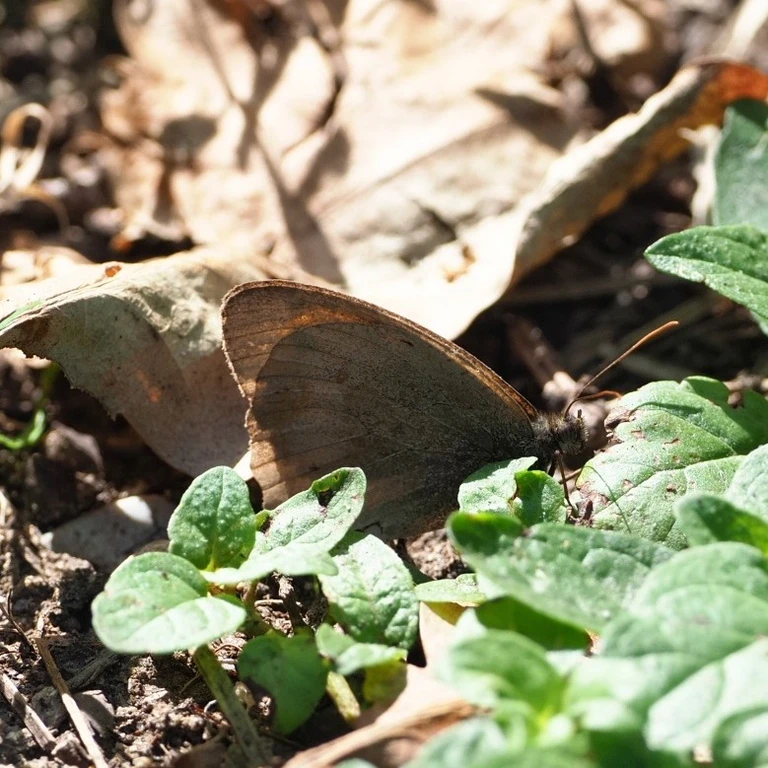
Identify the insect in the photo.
Maniola jurtina
